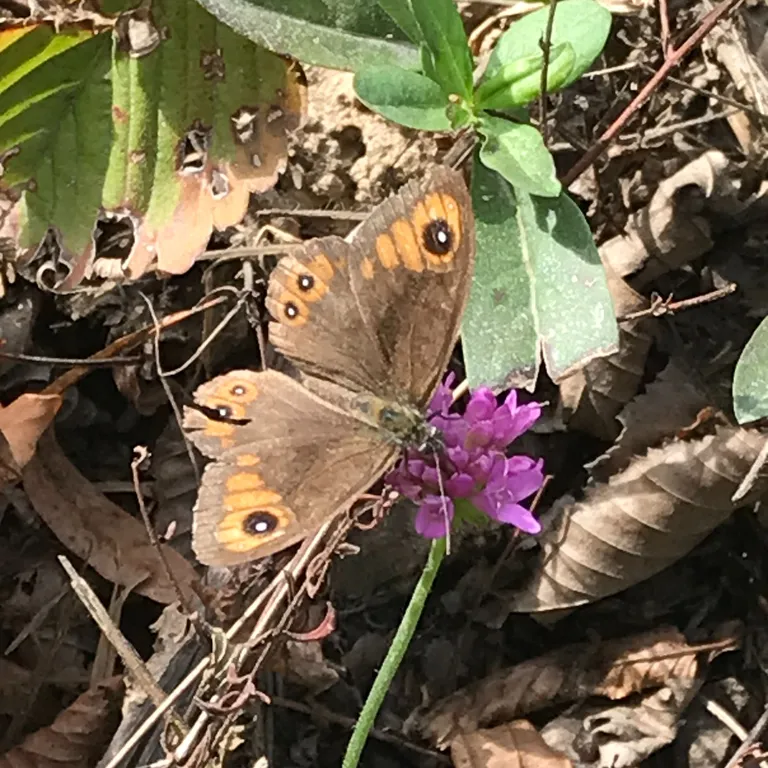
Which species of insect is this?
Lasiommata maera (also Pararge maera)
